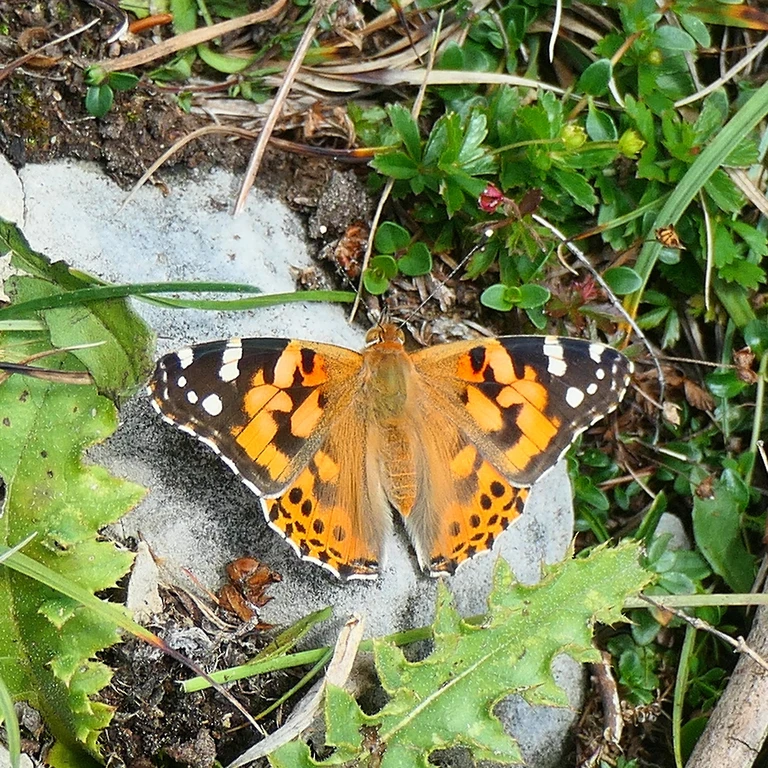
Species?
Vanessa cardui
